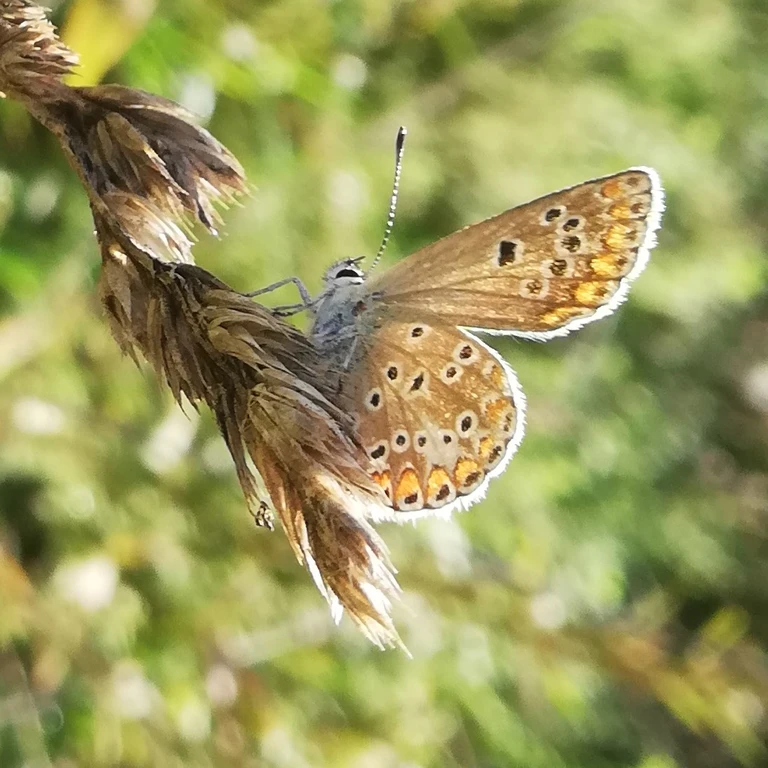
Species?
Aricia agestis/artaxerxes
